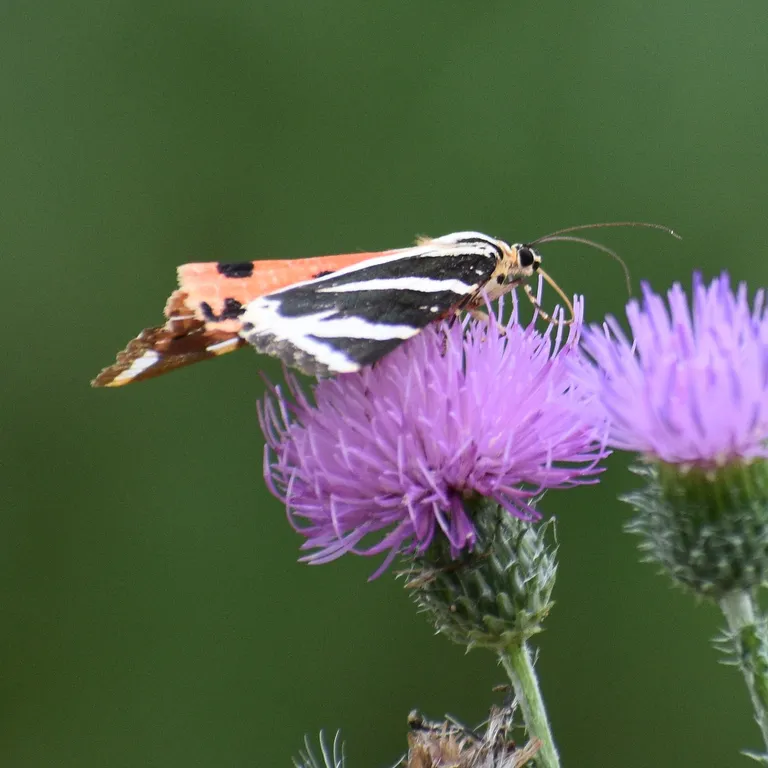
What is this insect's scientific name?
Euplagia quadripunctaria
